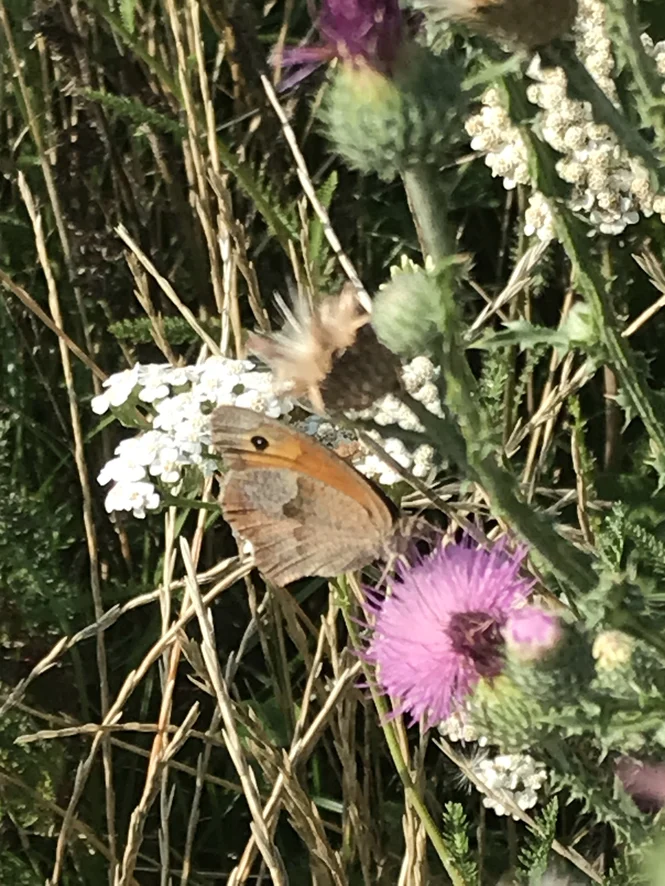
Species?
Maniola jurtina
